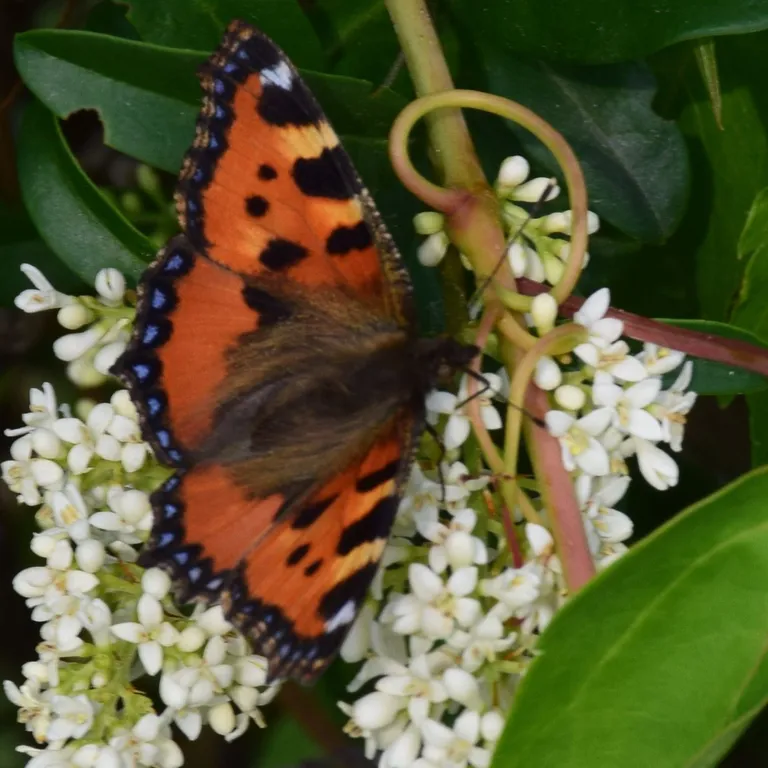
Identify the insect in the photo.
Aglais urticae
